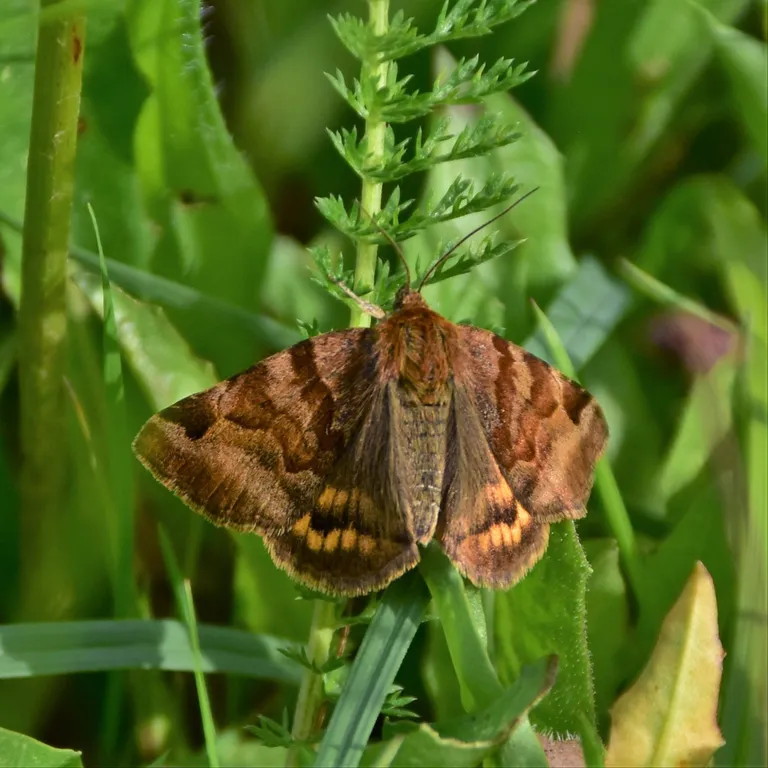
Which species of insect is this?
Euclidia glyphica
